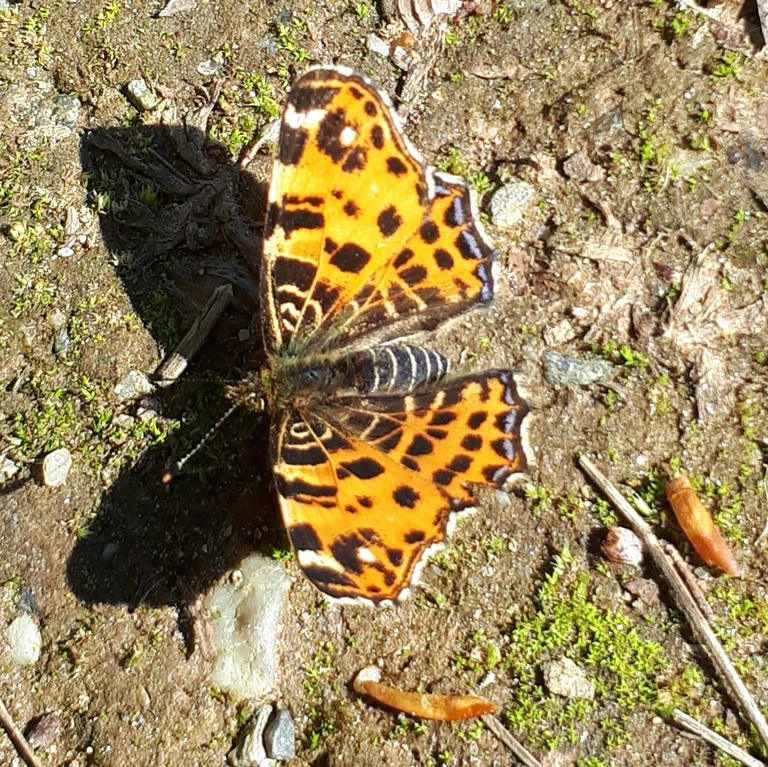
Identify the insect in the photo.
Araschnia levana
